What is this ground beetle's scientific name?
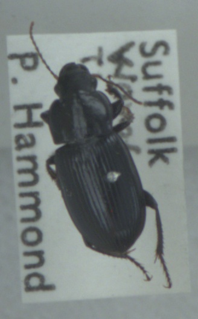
Harpalus rufipalpis
